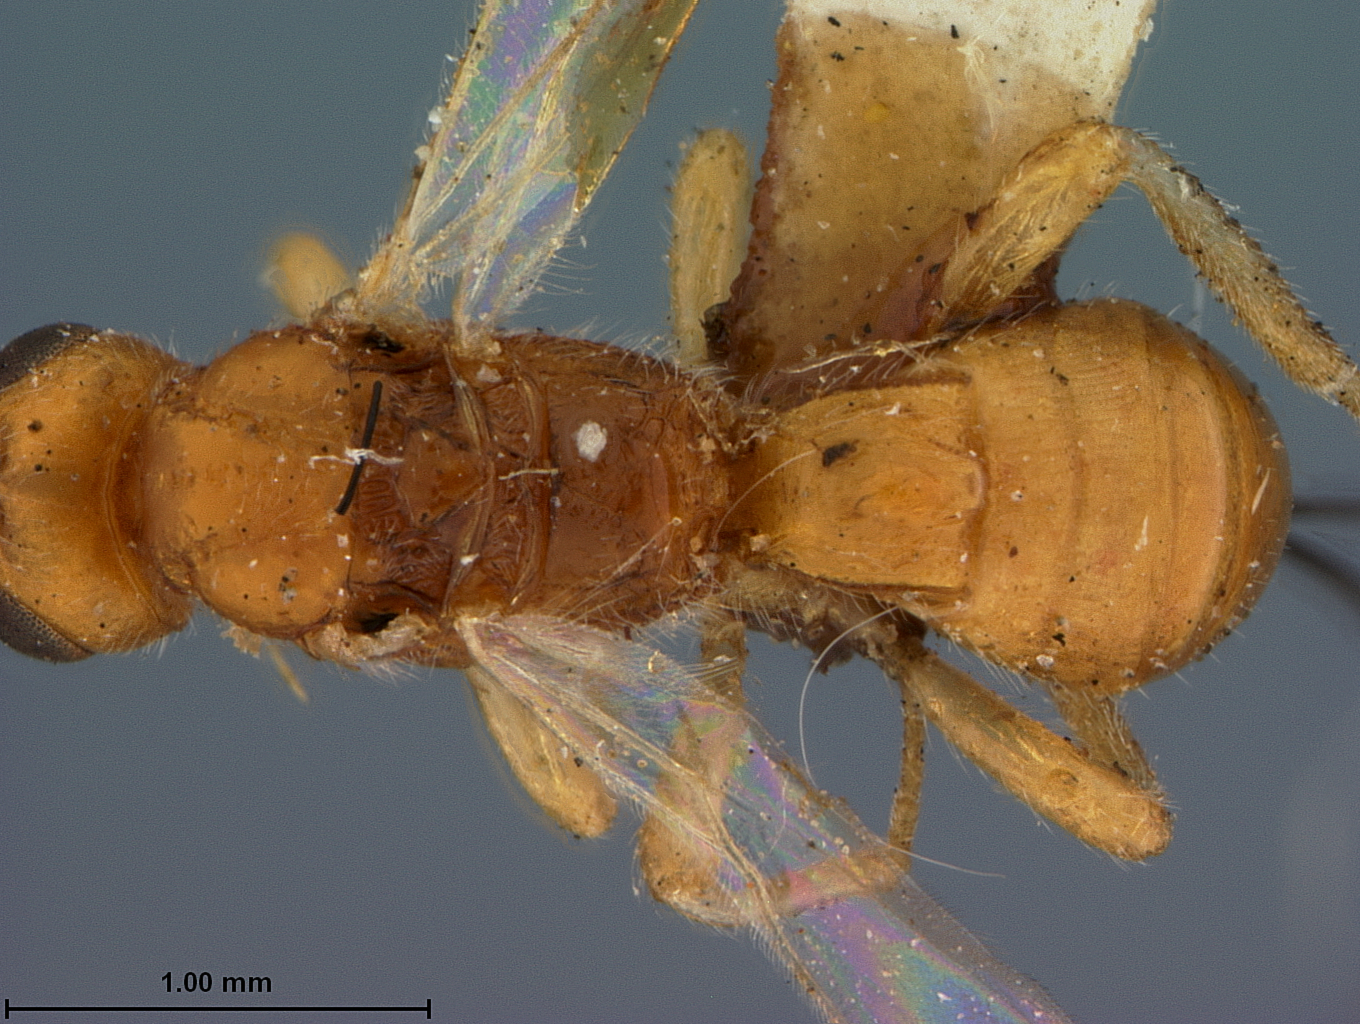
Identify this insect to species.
Allorhogas gallicola
